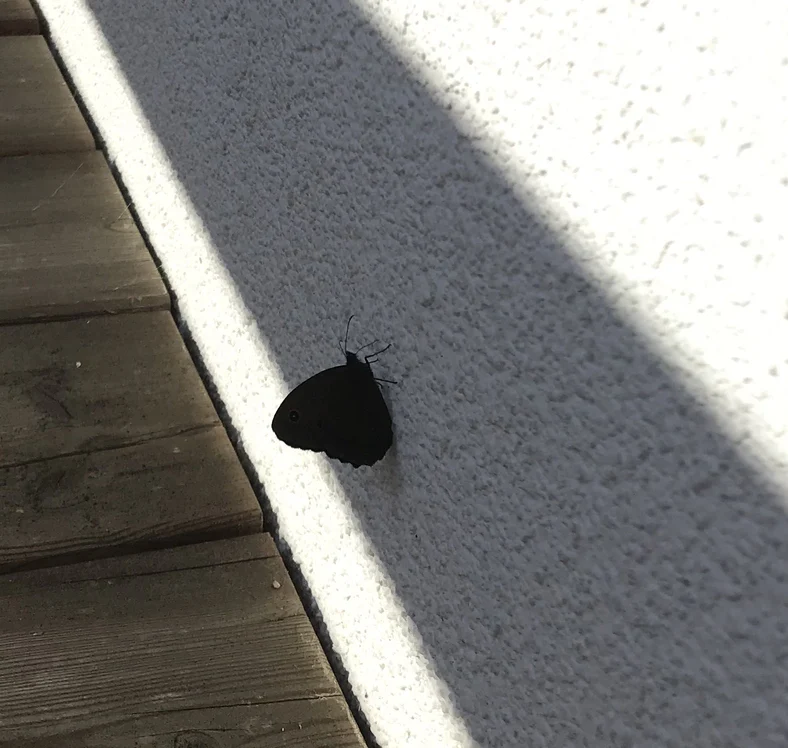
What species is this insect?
Minois dryas
